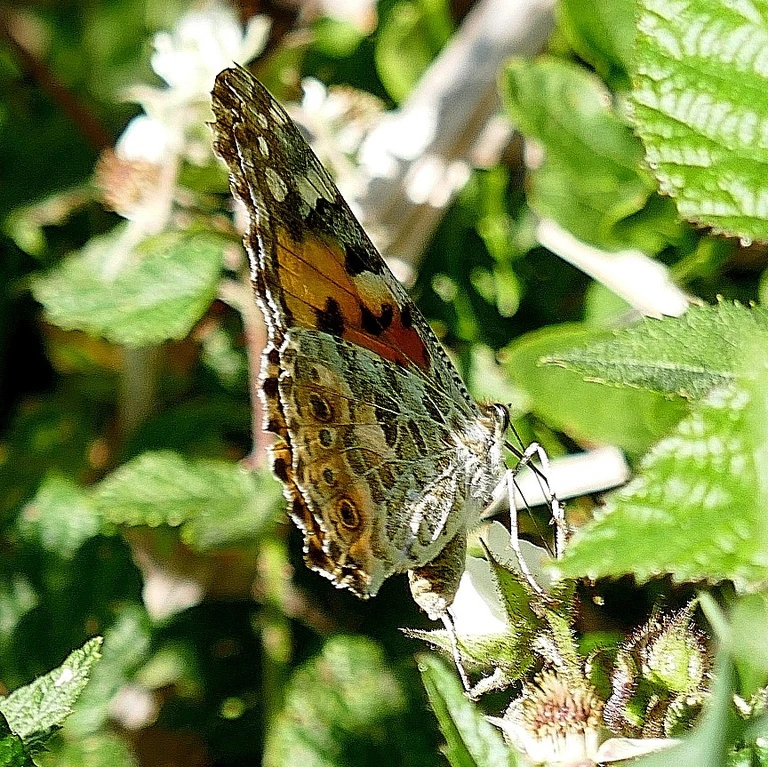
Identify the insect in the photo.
Vanessa cardui
